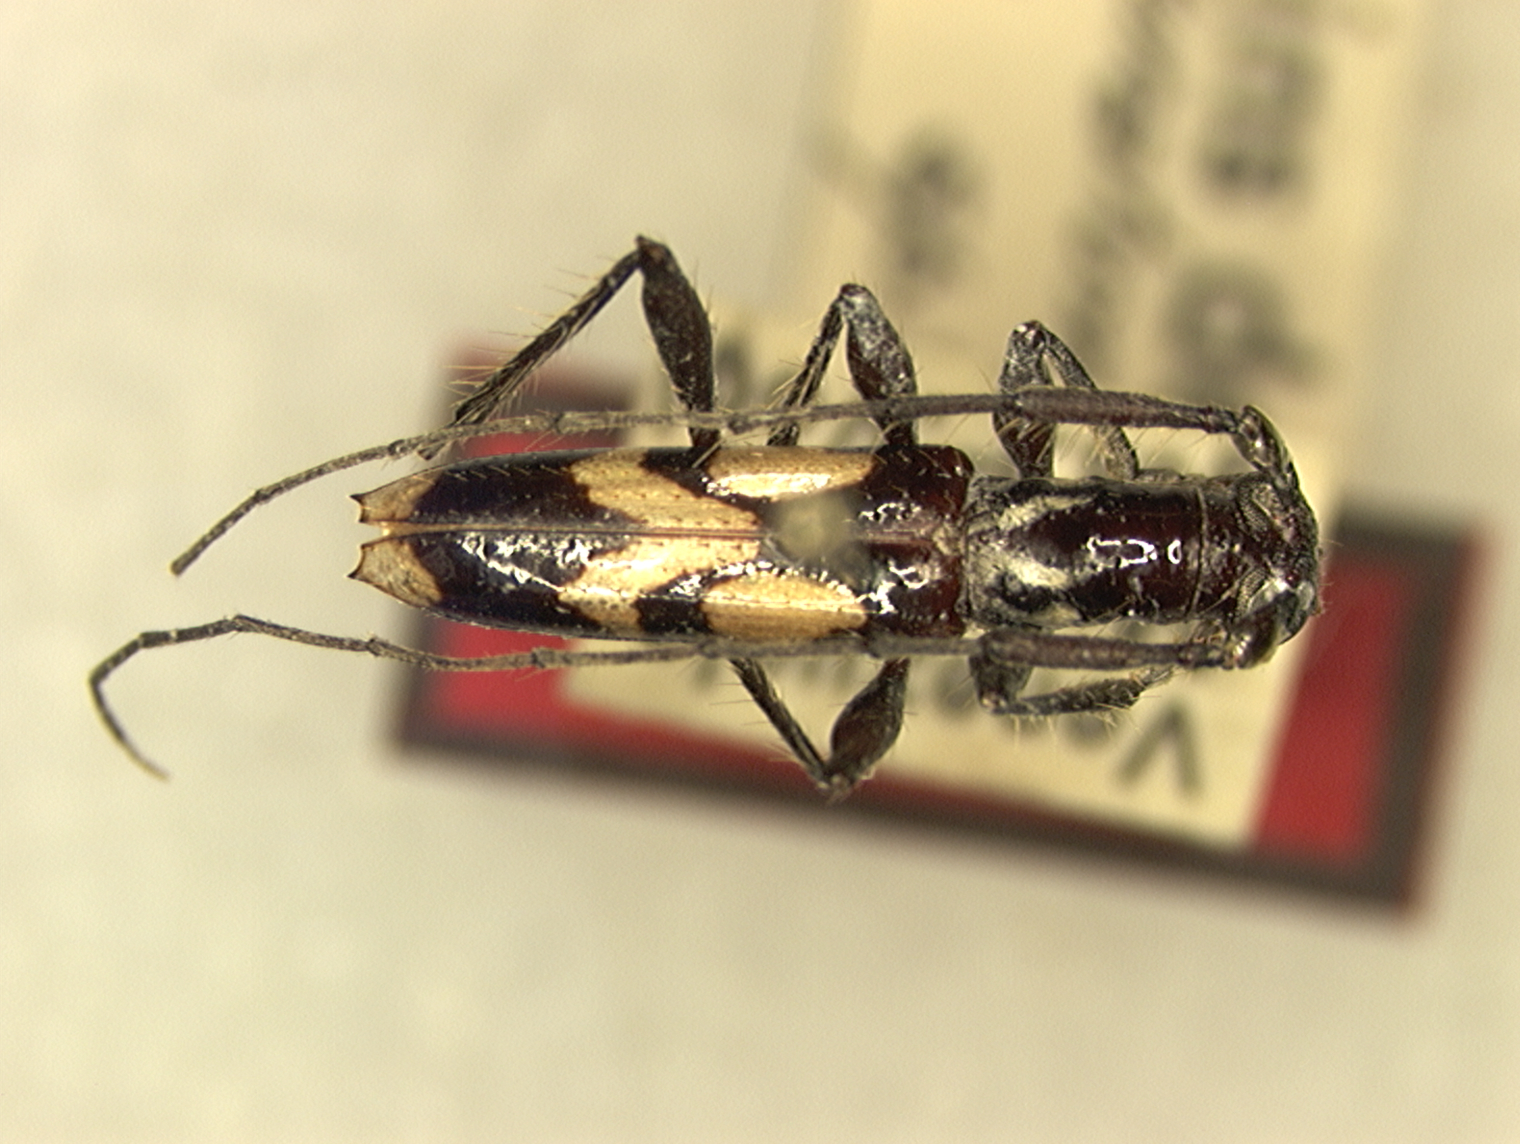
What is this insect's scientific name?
Octoplon litturatum (also Compsibidion litturatum)
